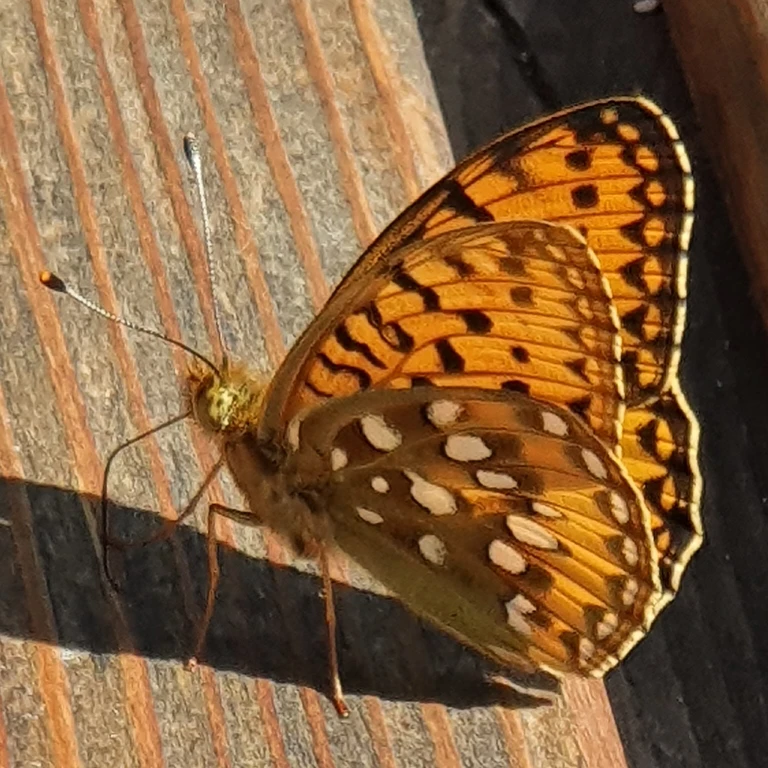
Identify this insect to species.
Speyeria aglaja
